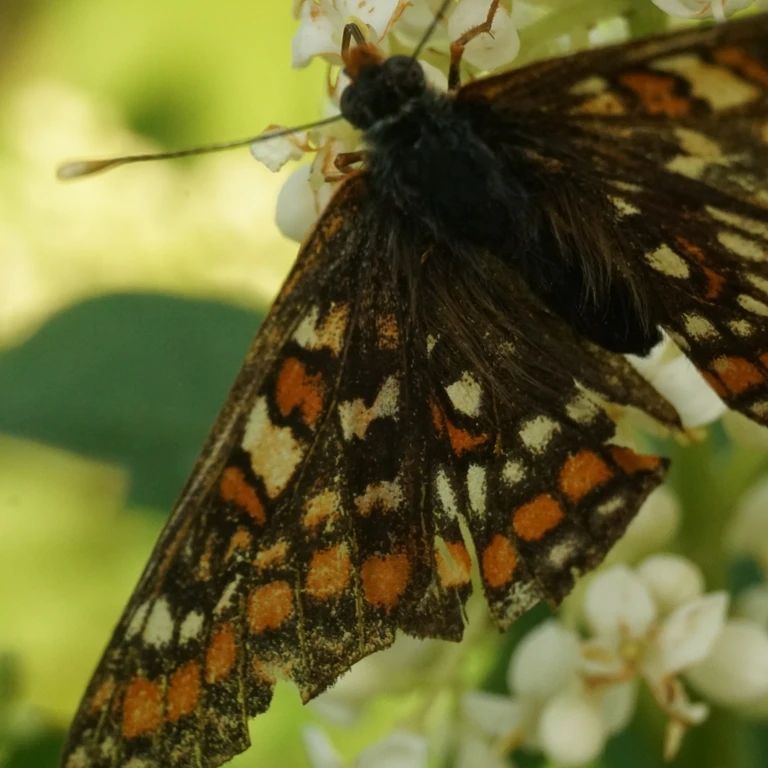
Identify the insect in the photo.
Euphydryas maturna
